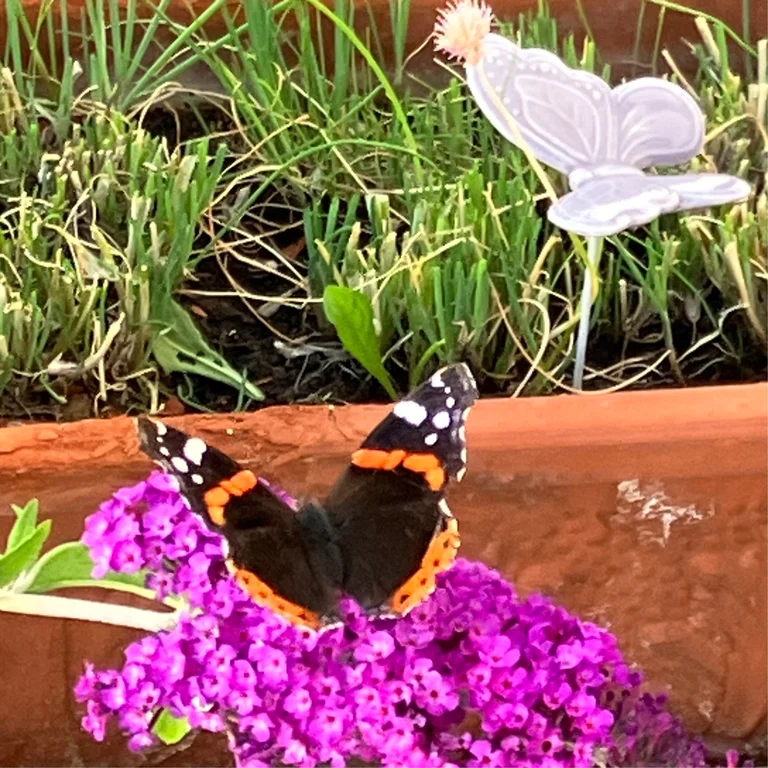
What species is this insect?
Vanessa atalanta
